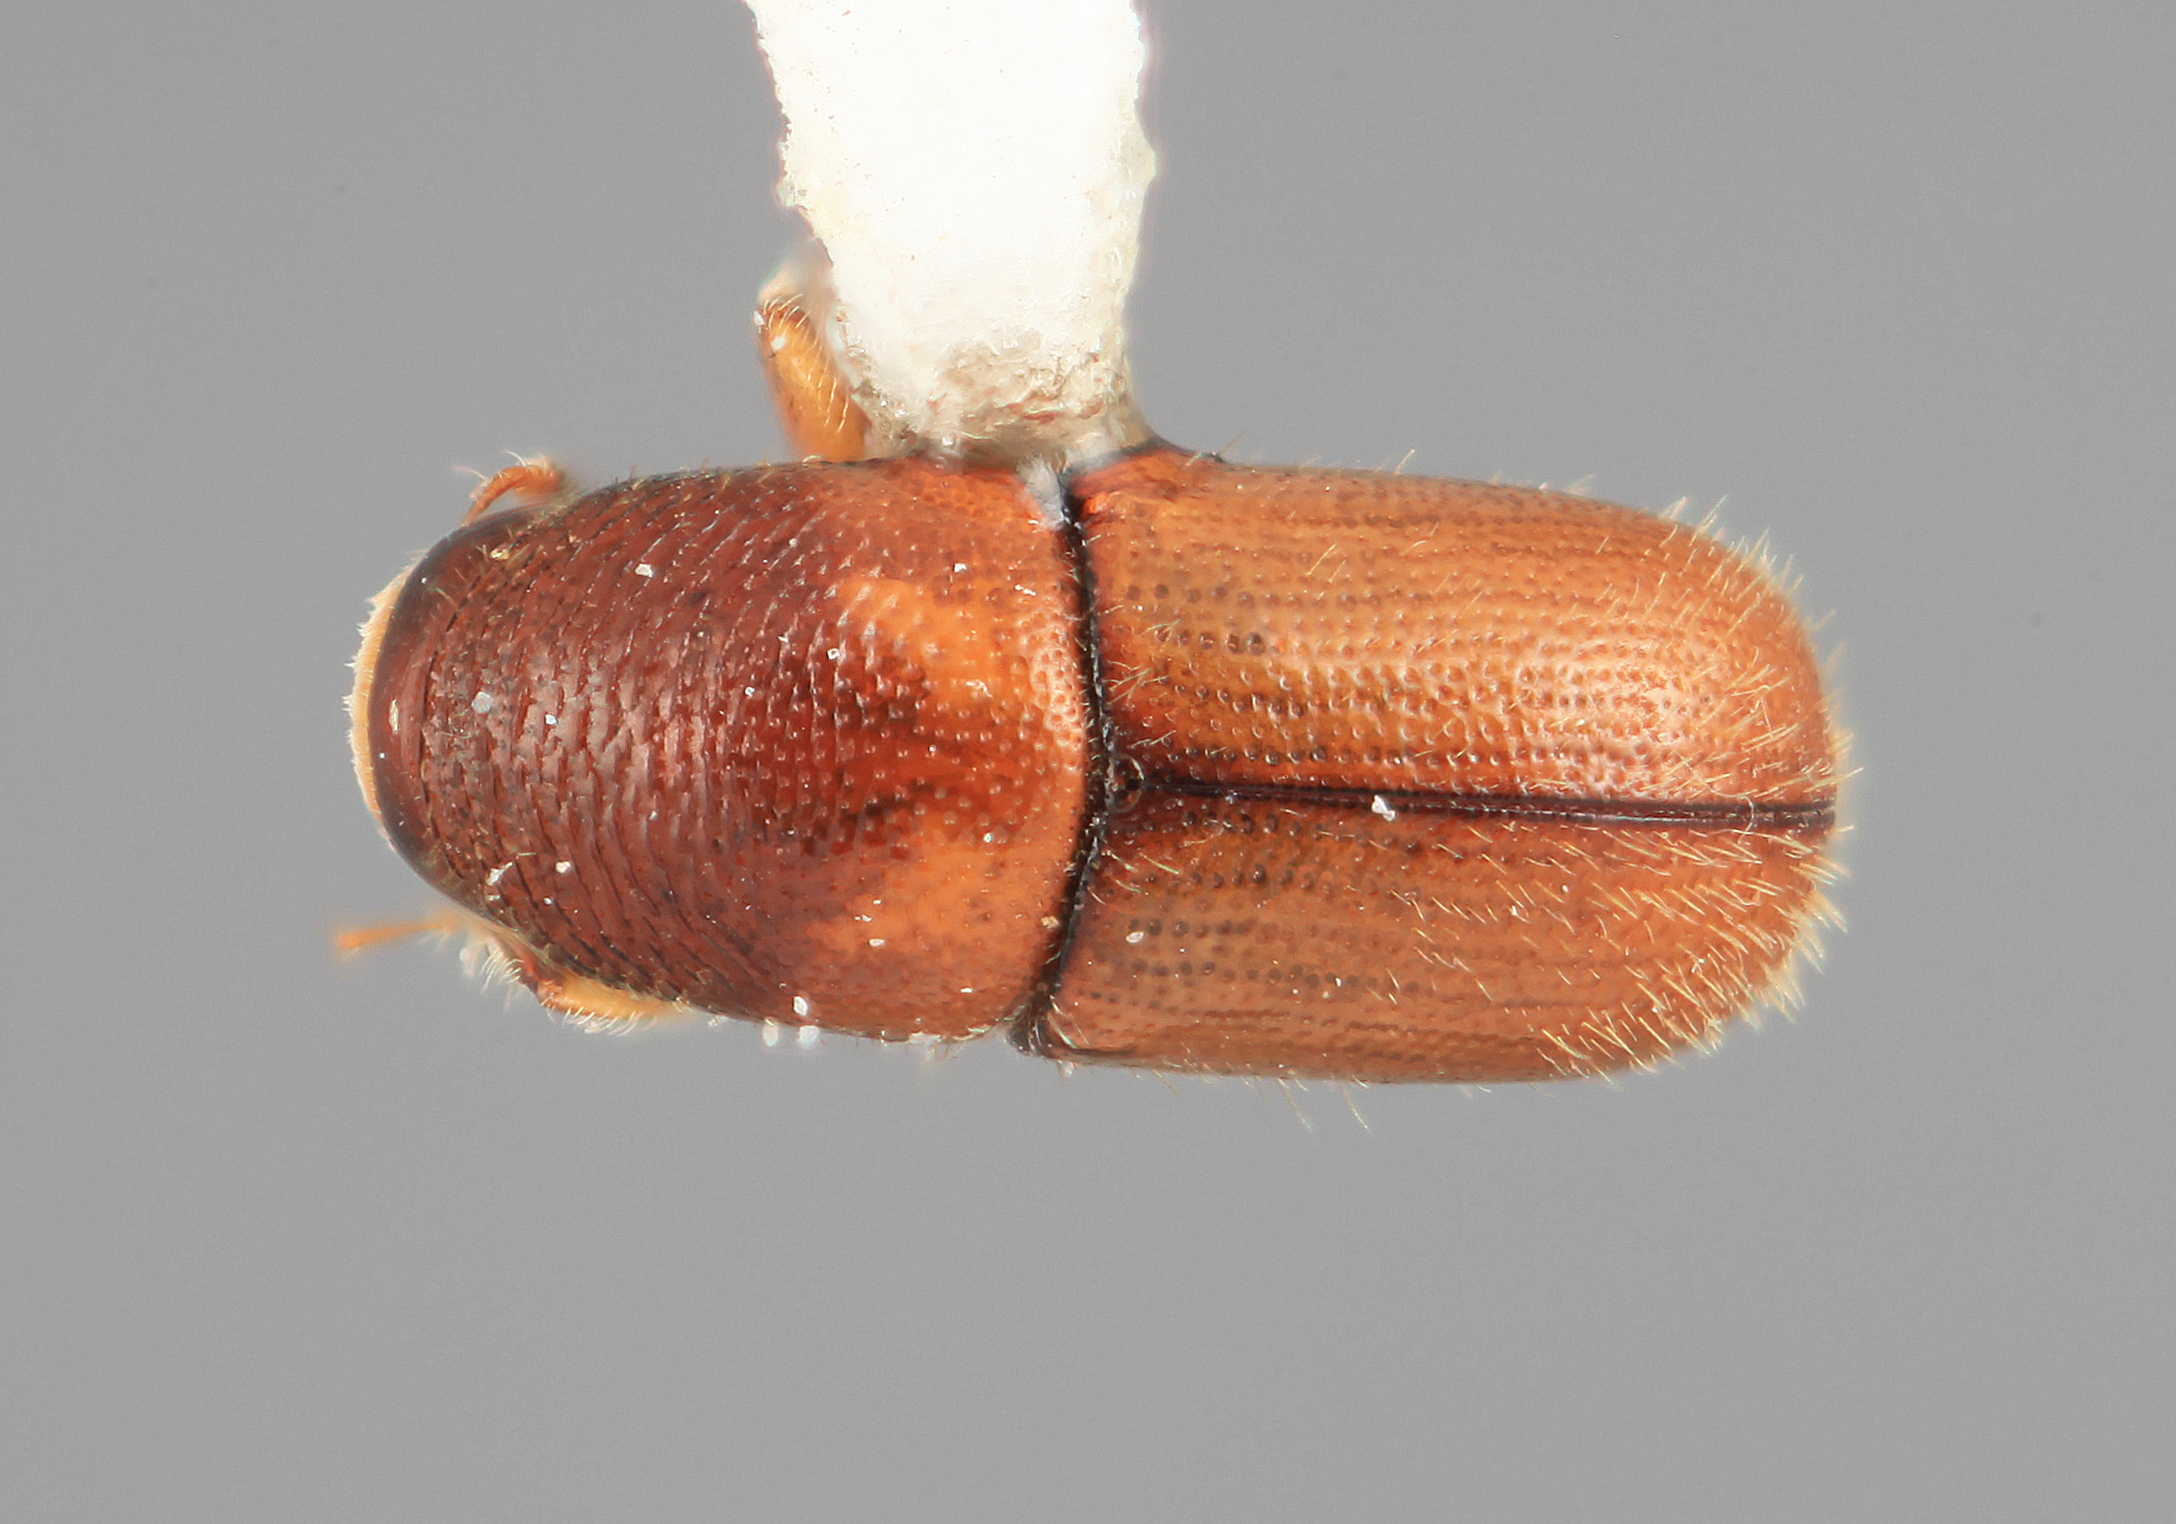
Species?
Scolytodes pubescens
